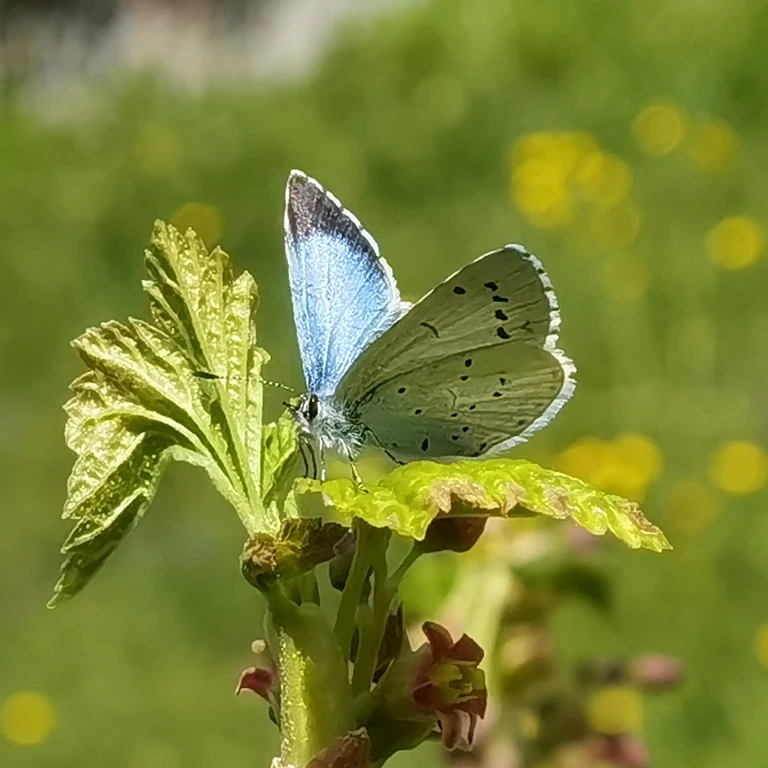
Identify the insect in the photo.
Celastrina argiolus
